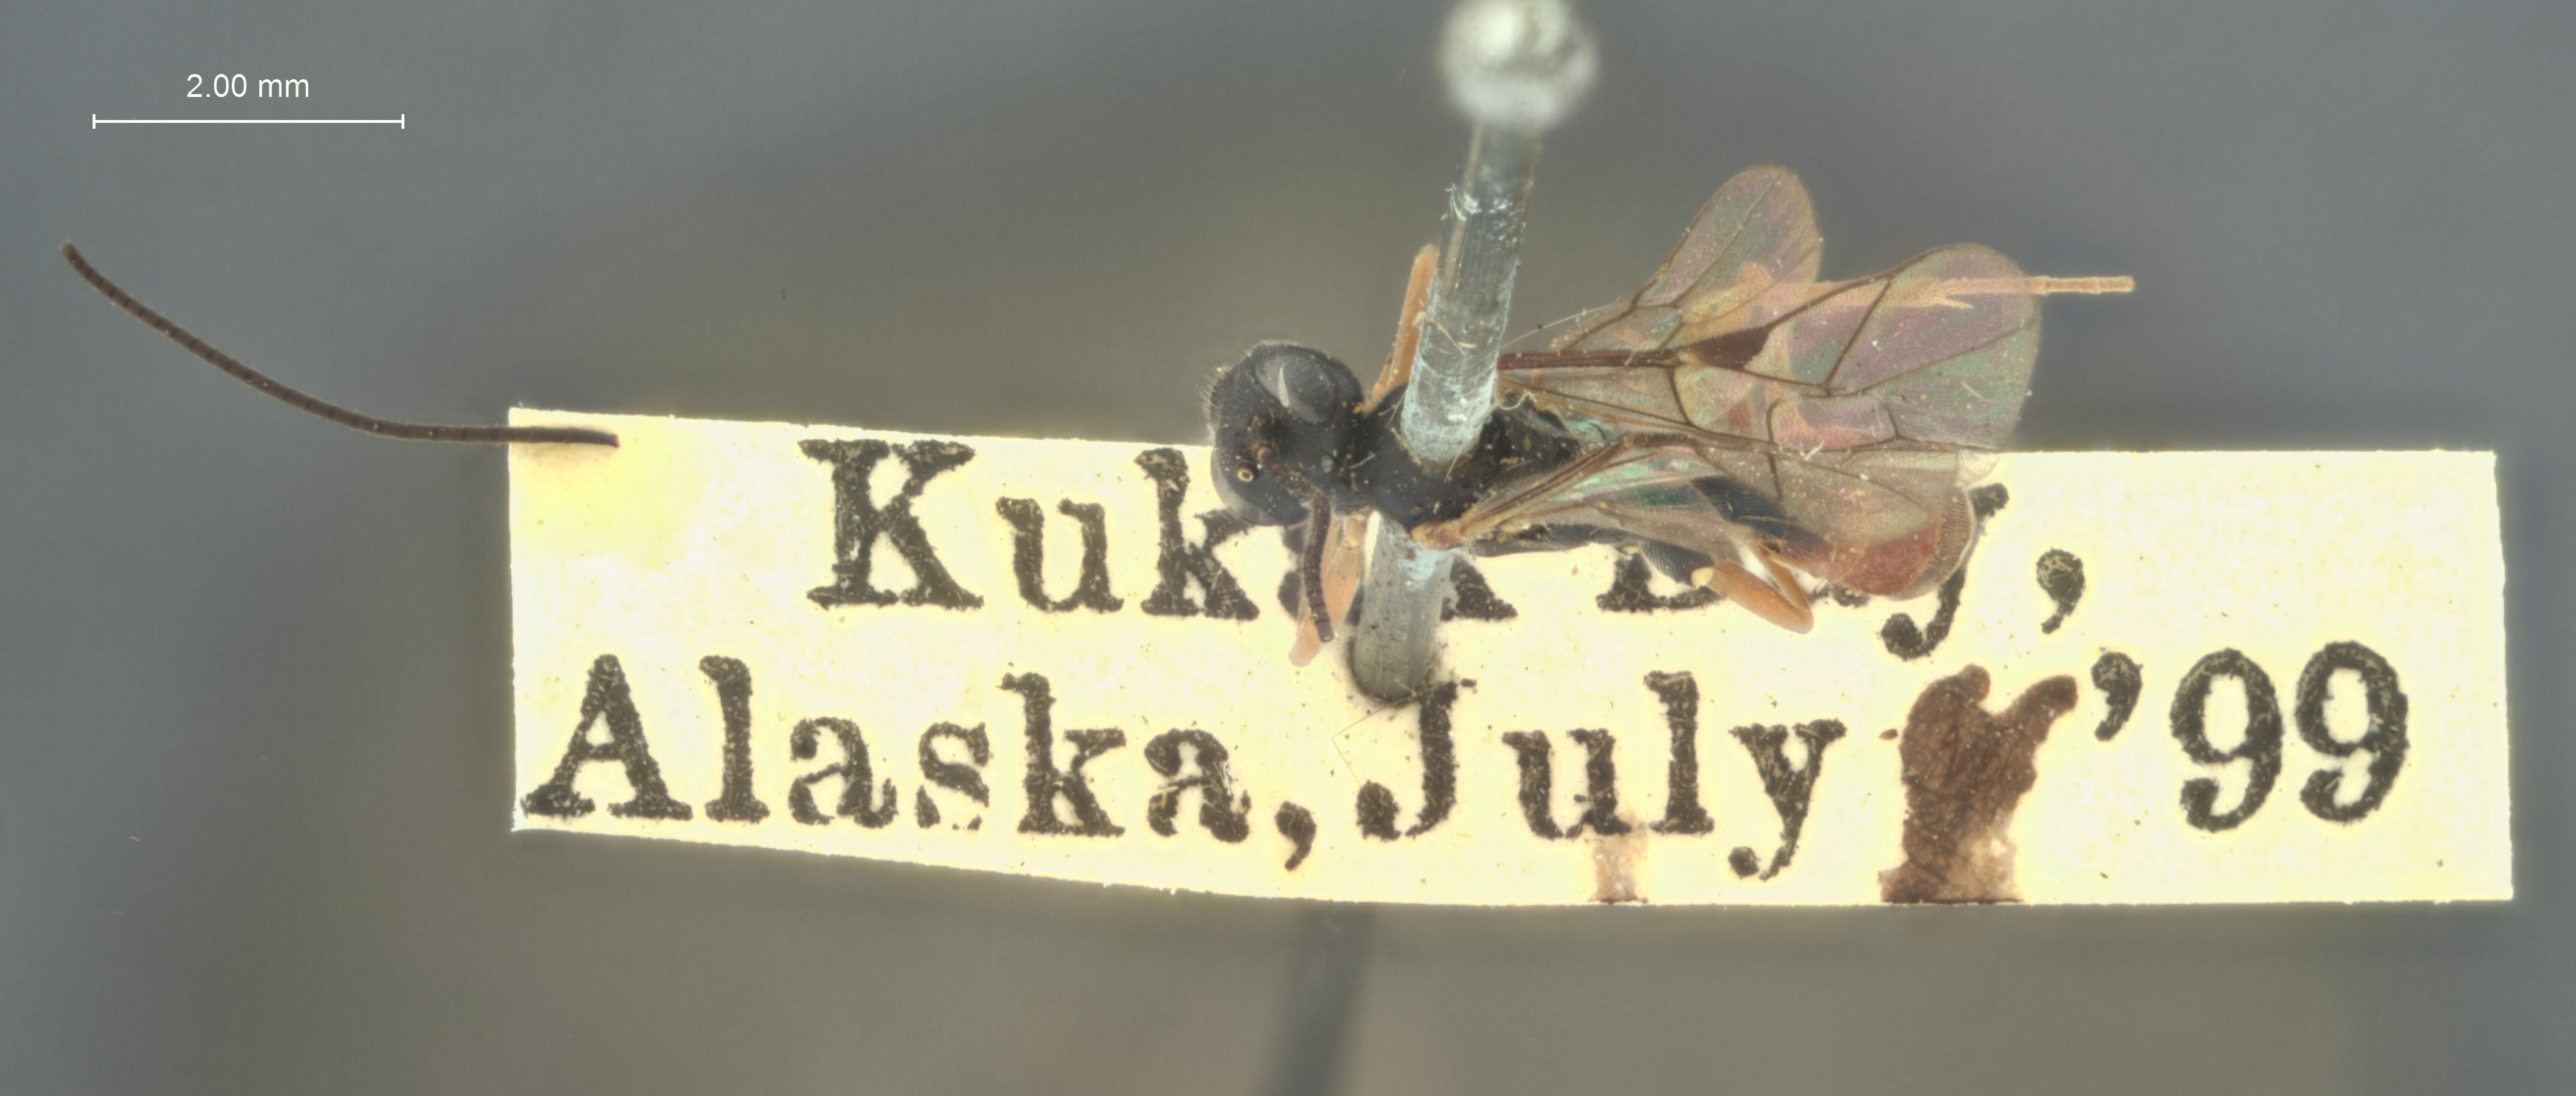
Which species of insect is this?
Trematopygus kukakensis
